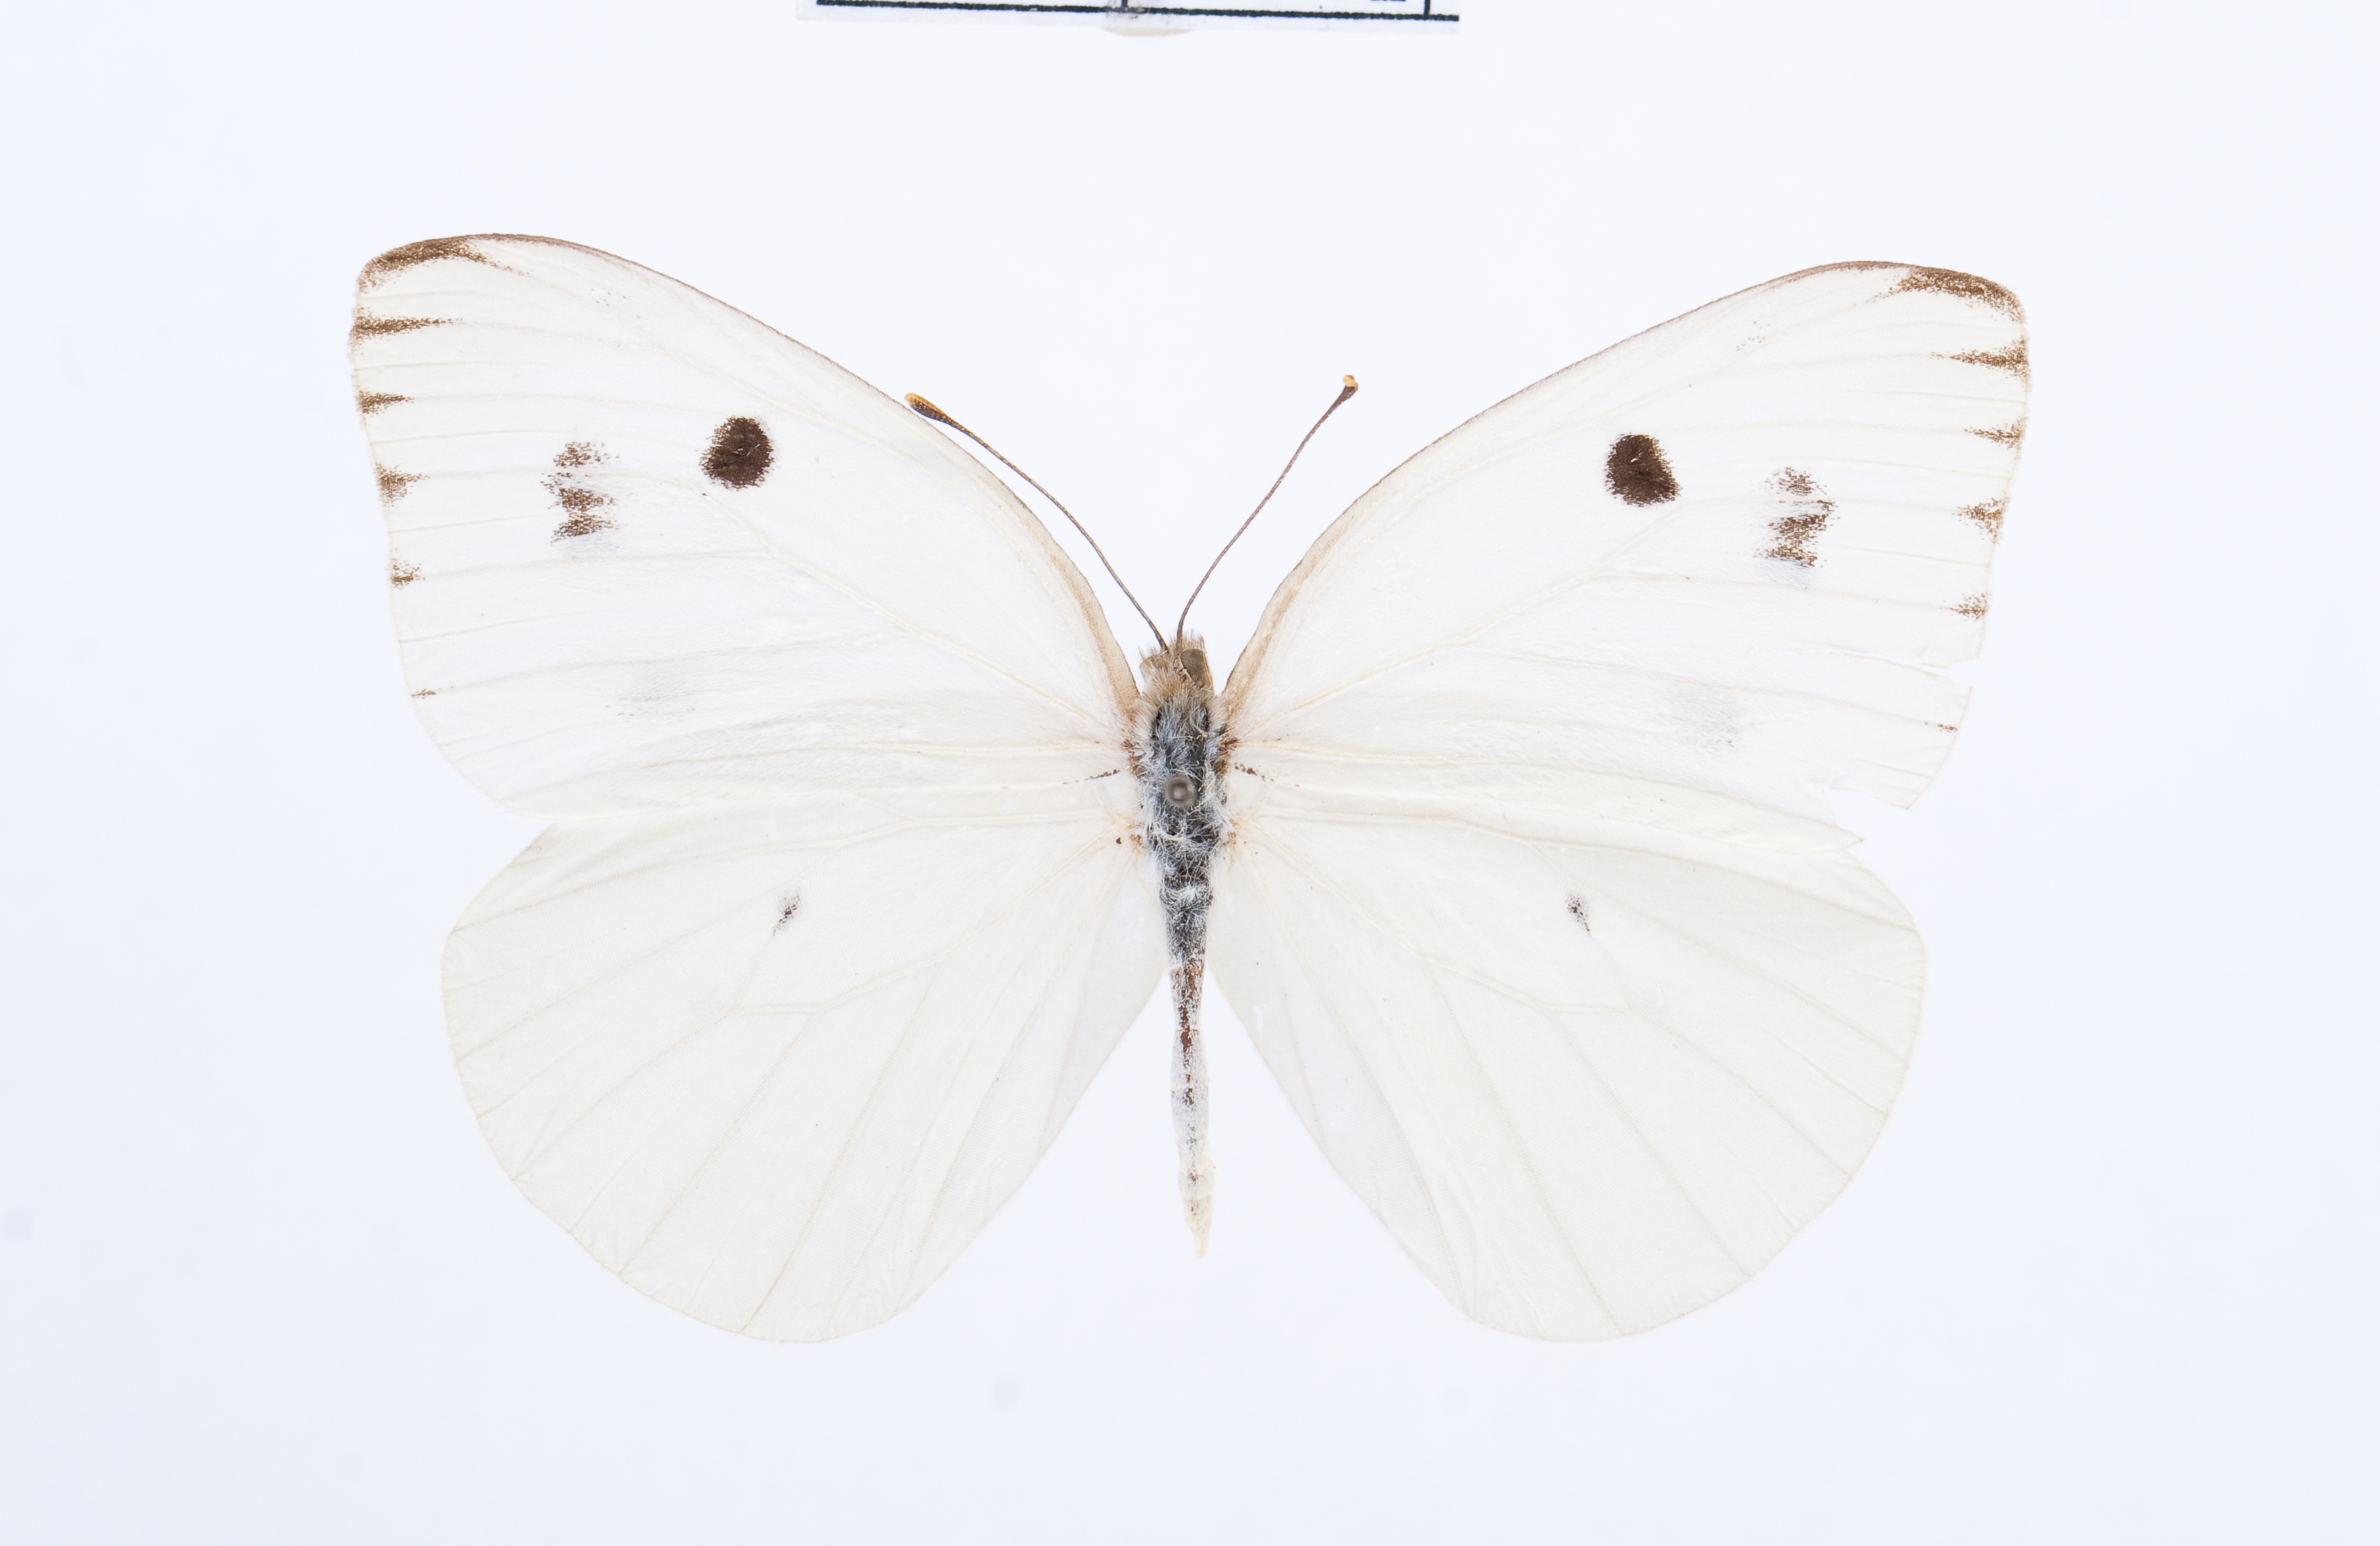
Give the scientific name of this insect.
Ganyra howarthi
